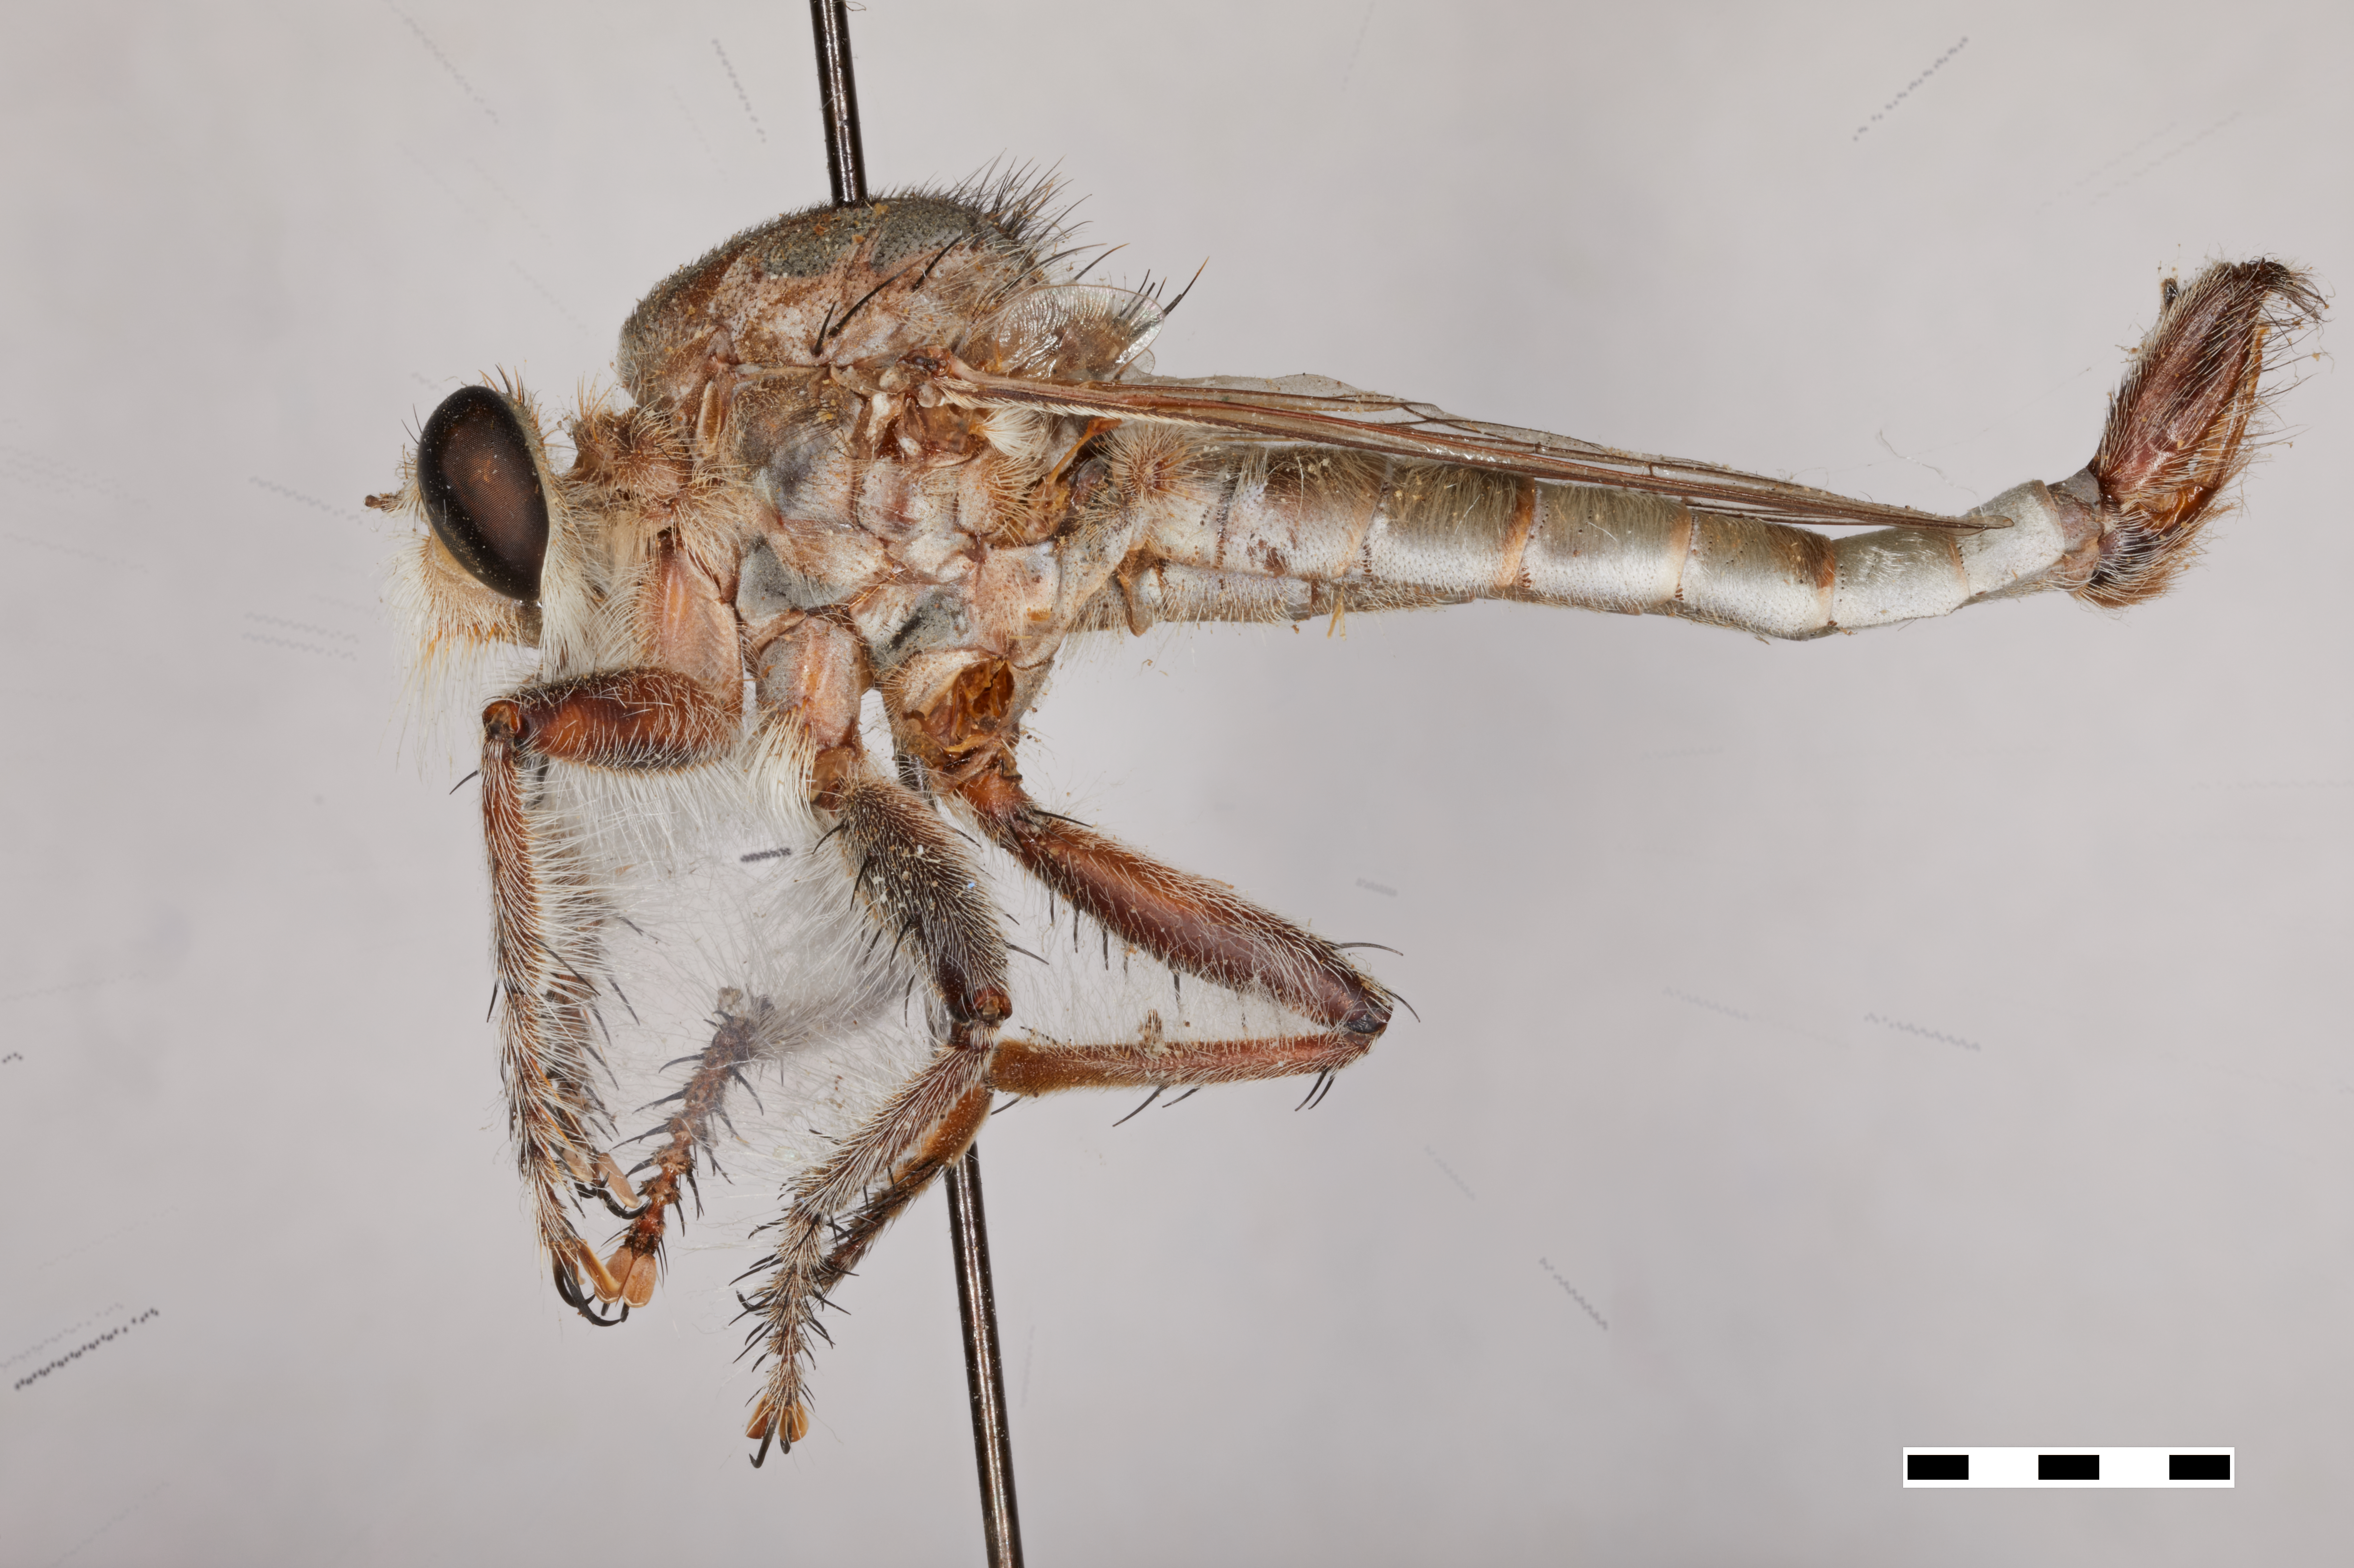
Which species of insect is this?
Erax tricellus
